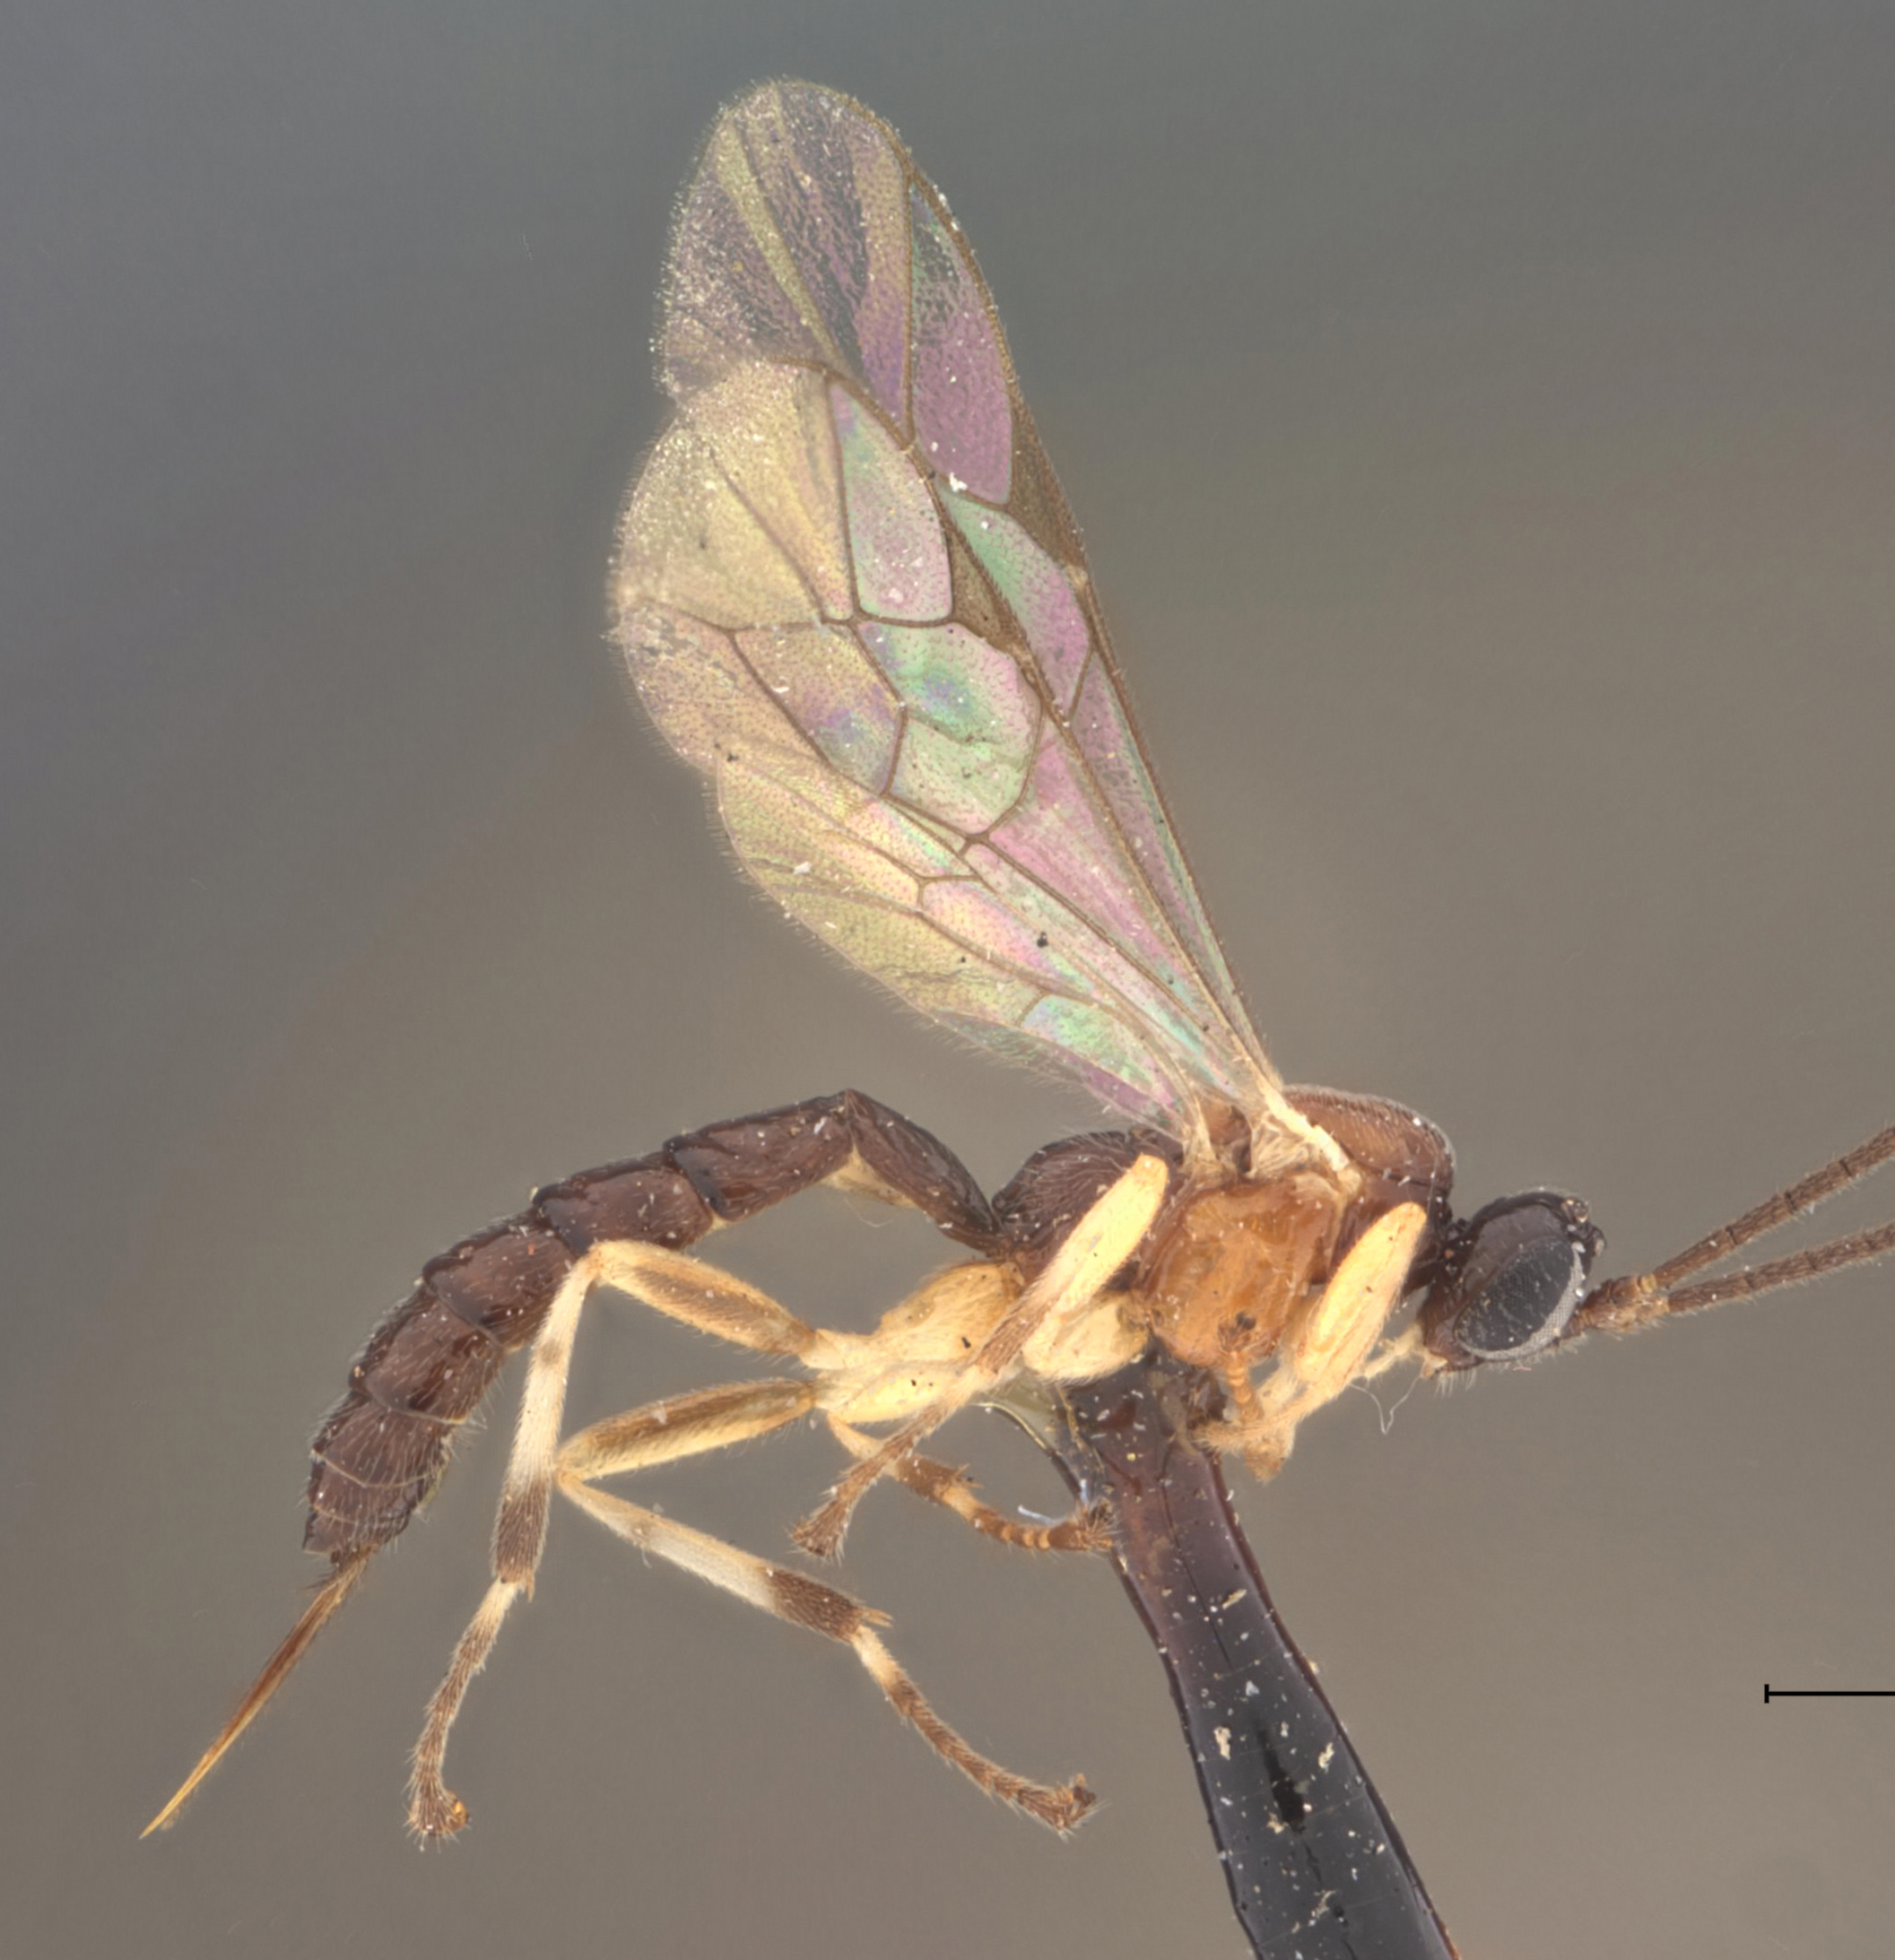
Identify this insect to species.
Polysphincta strigis
